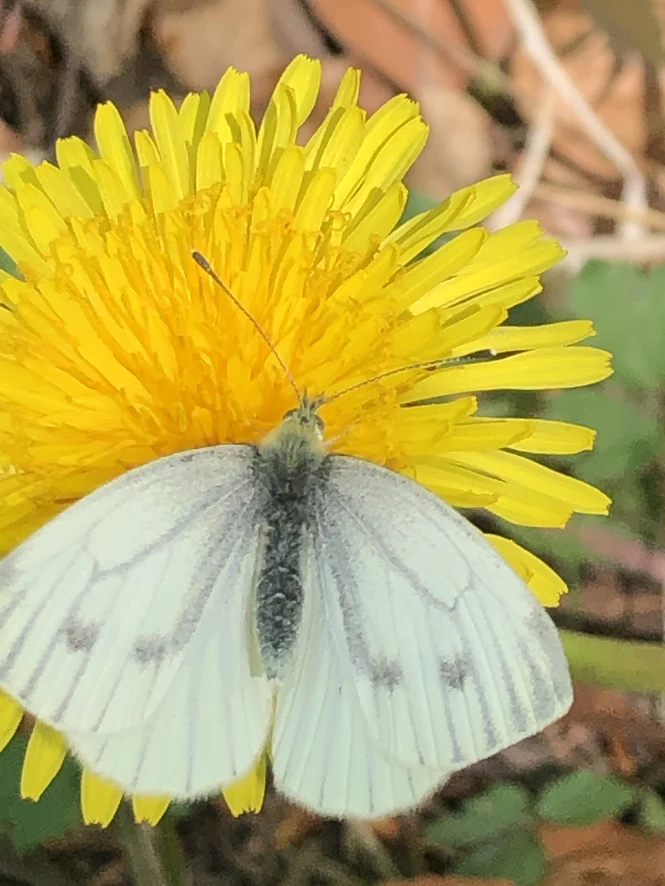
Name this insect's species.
Pieris napi
